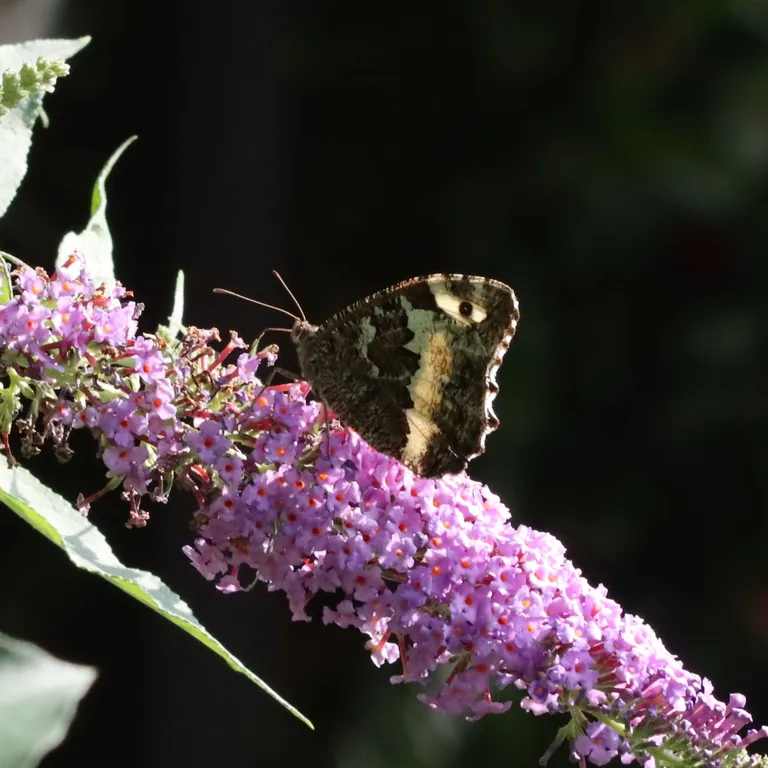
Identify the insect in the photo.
Brintesia circe
